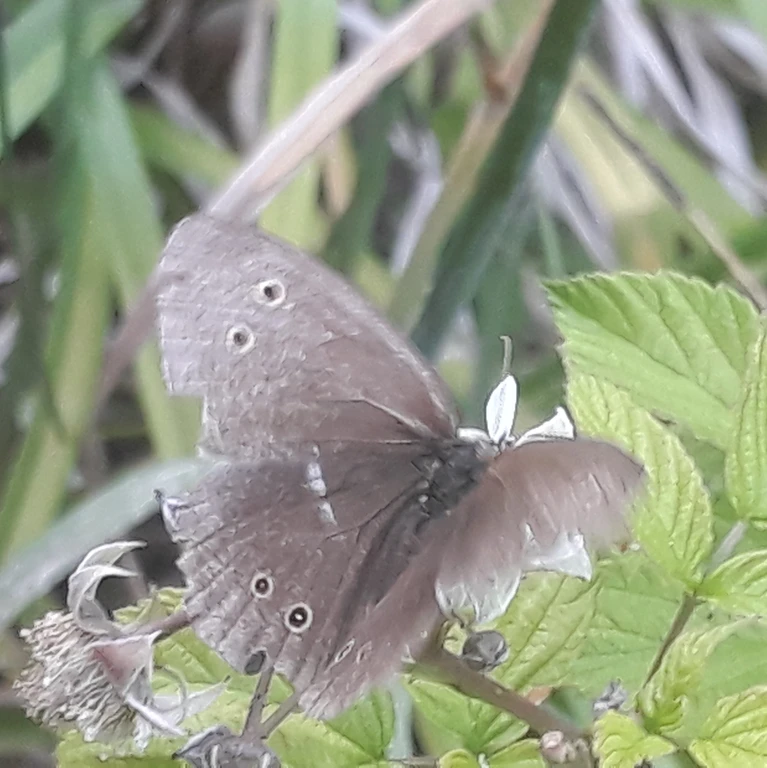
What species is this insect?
Aphantopus hyperantus
